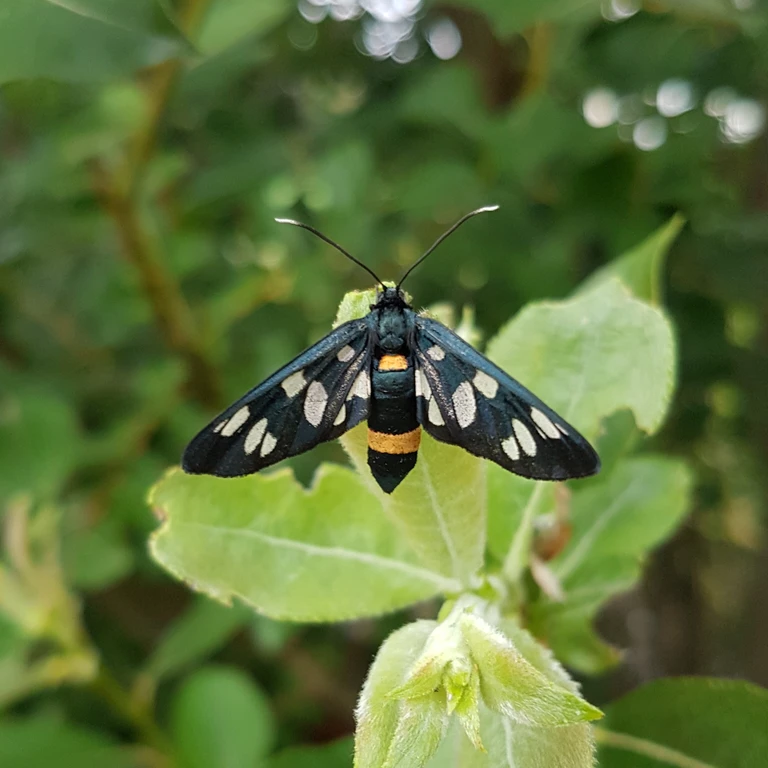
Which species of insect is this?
Amata phegea
